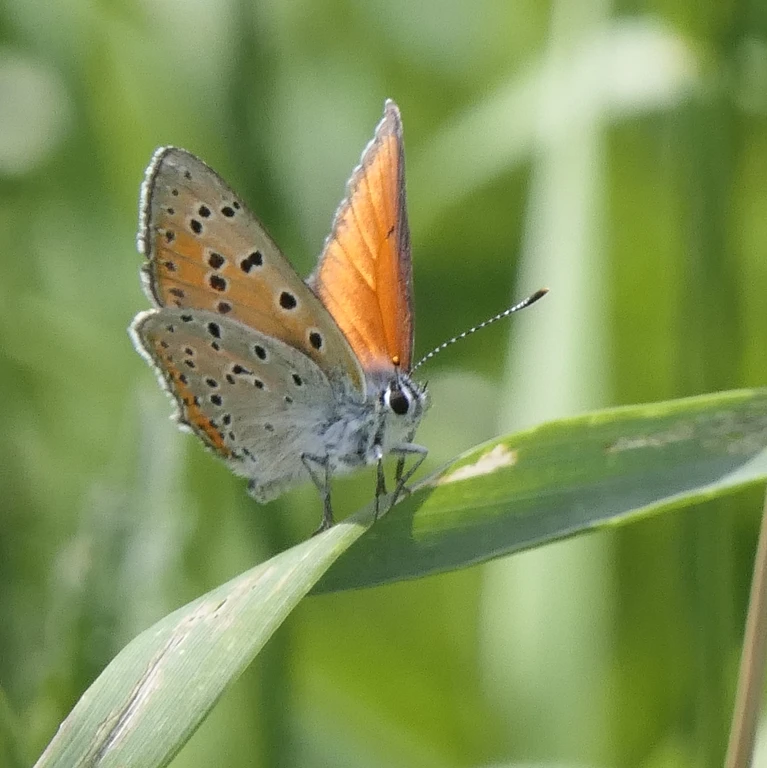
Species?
Lycaena hippothoe (also Palaeochrysophanus hippothoe)
